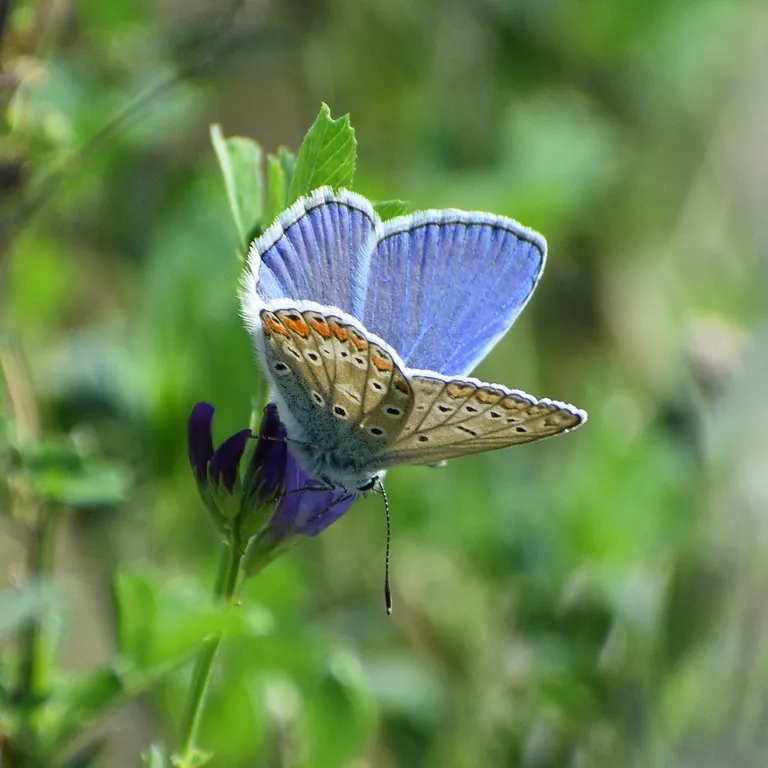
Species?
Polyommatus icarus
